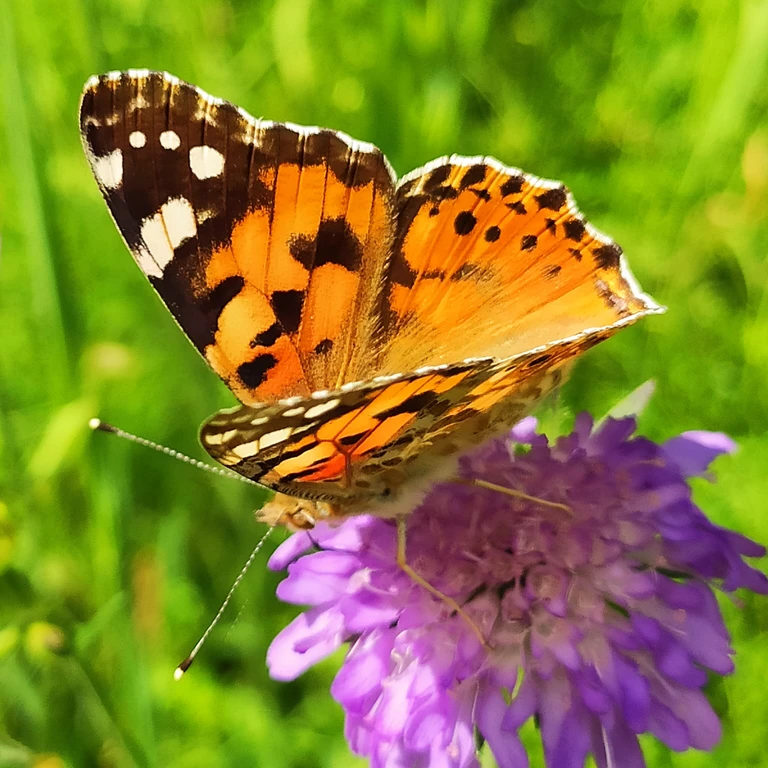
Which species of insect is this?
Vanessa cardui
